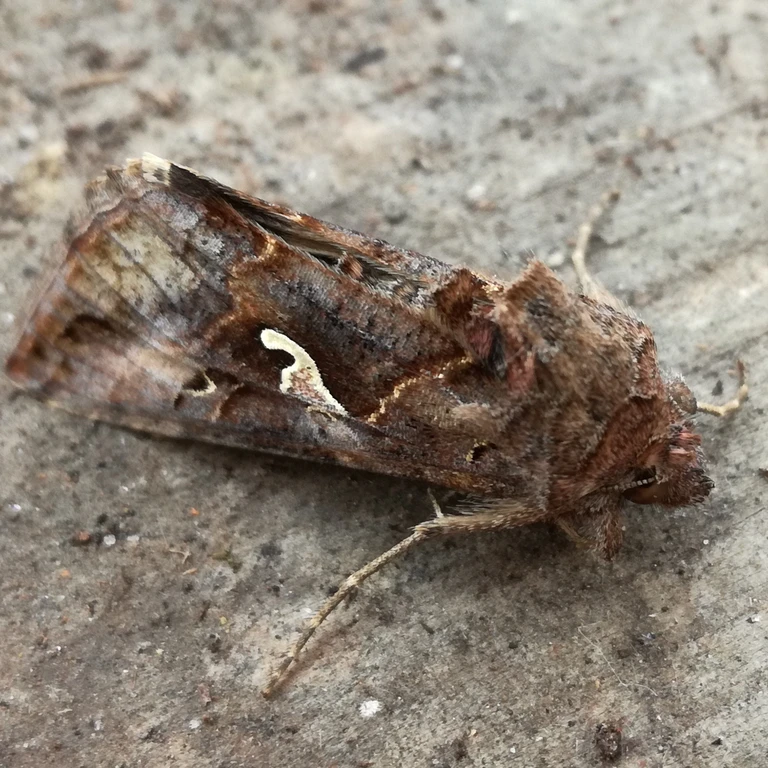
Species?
Autographa gamma
